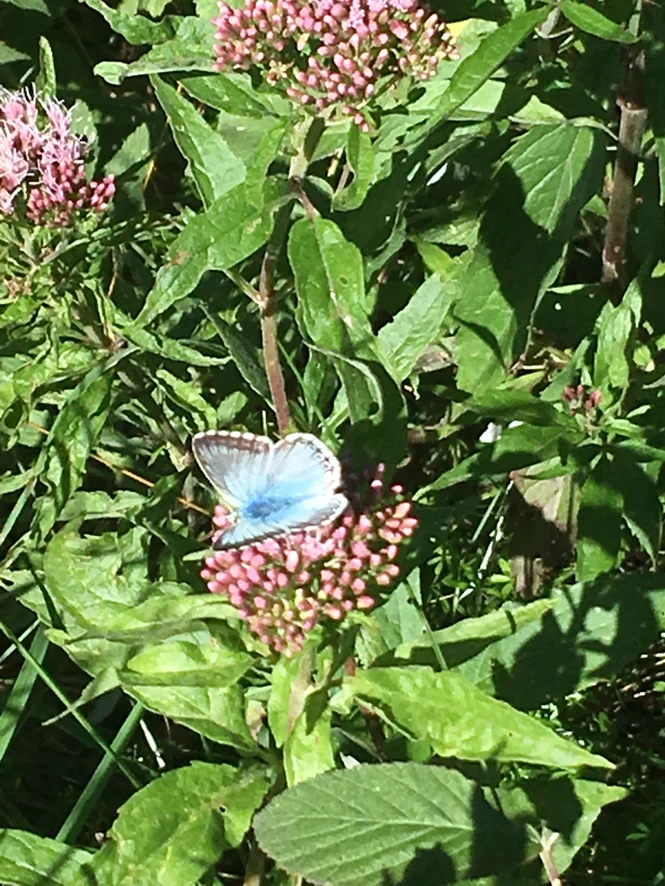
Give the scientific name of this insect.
Lysandra coridon
